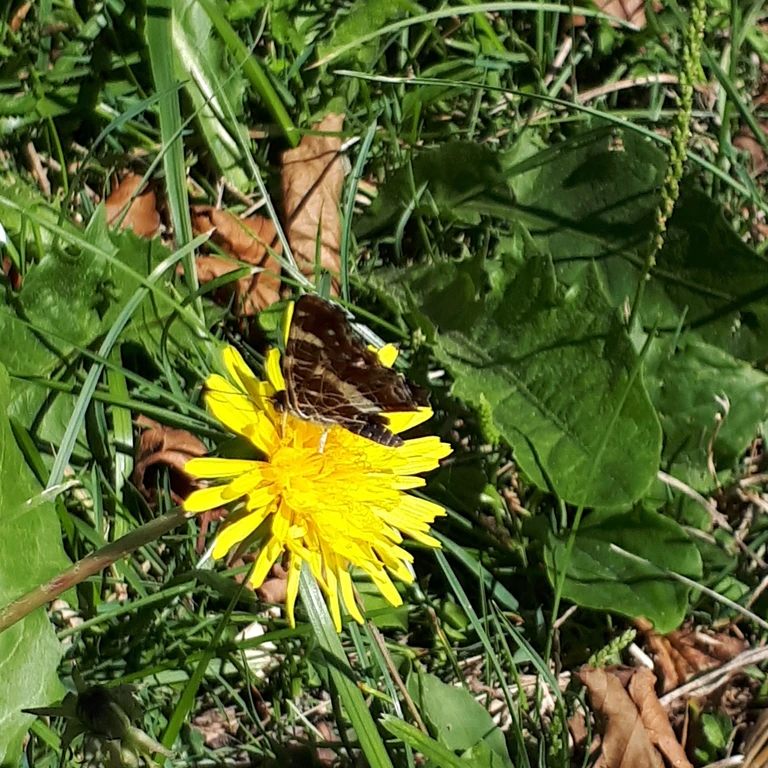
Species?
Araschnia levana
